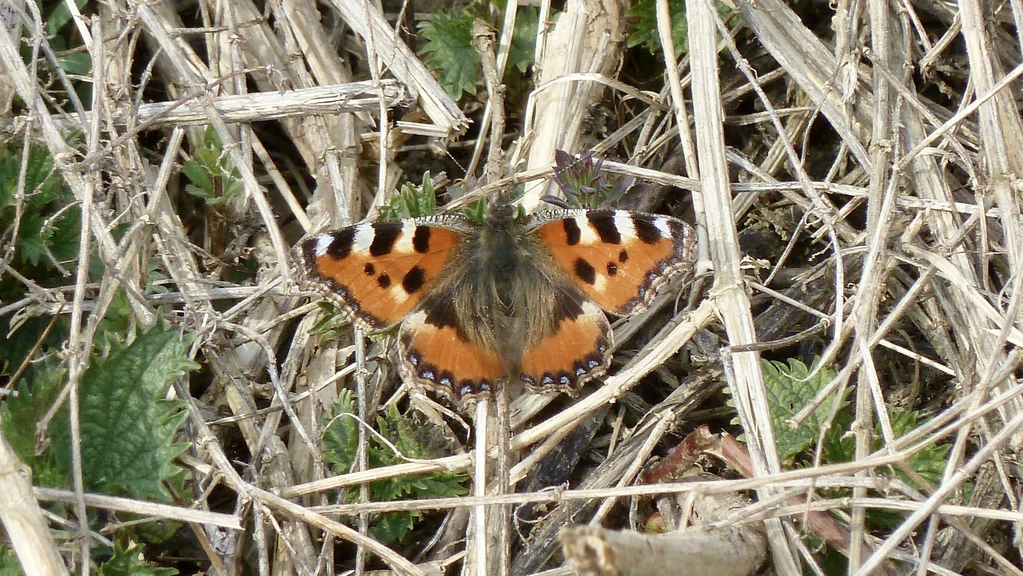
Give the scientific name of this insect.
Aglais urticae
